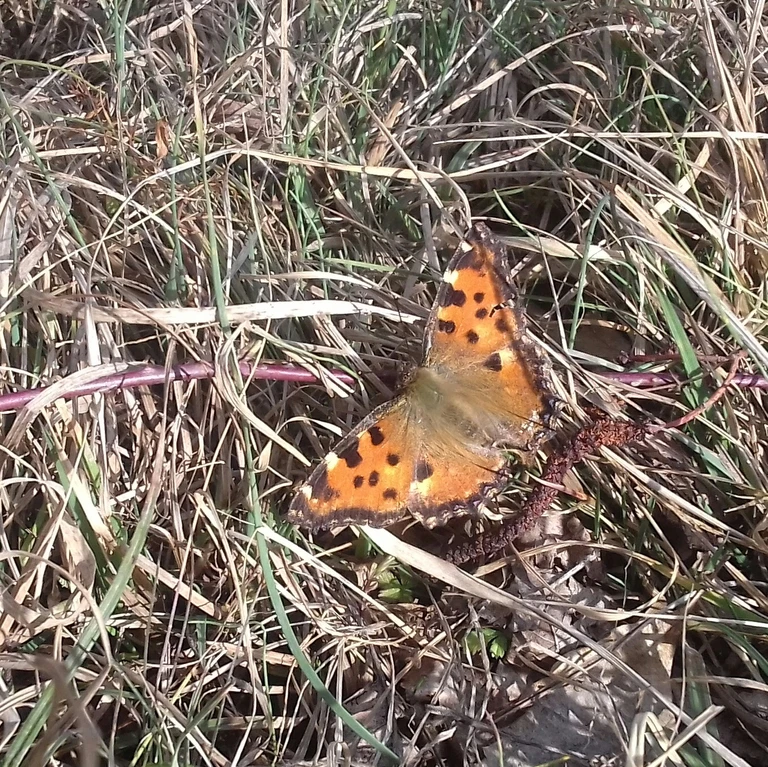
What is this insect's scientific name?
Nymphalis polychloros
